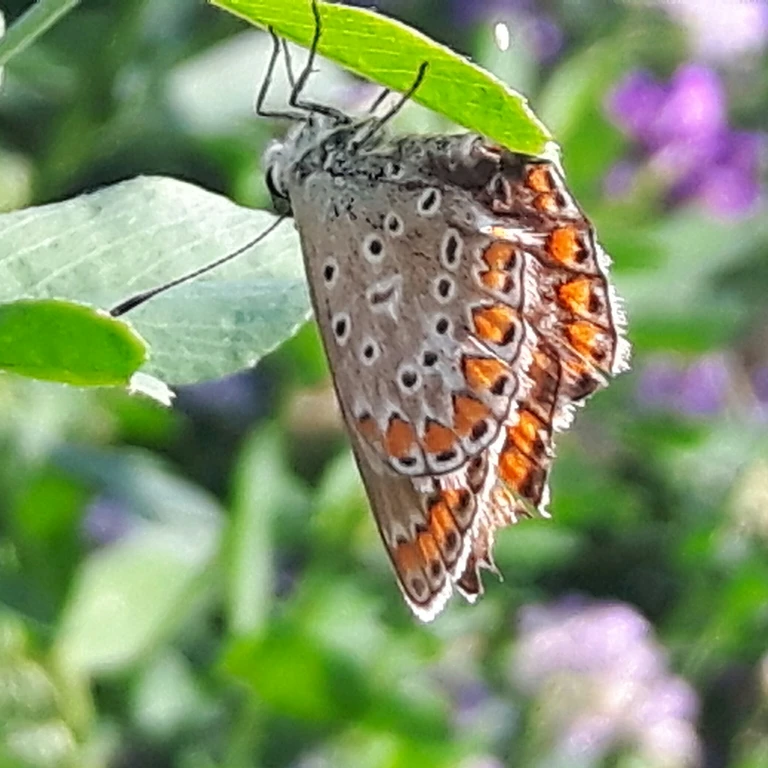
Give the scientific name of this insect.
Polyommatus icarus
